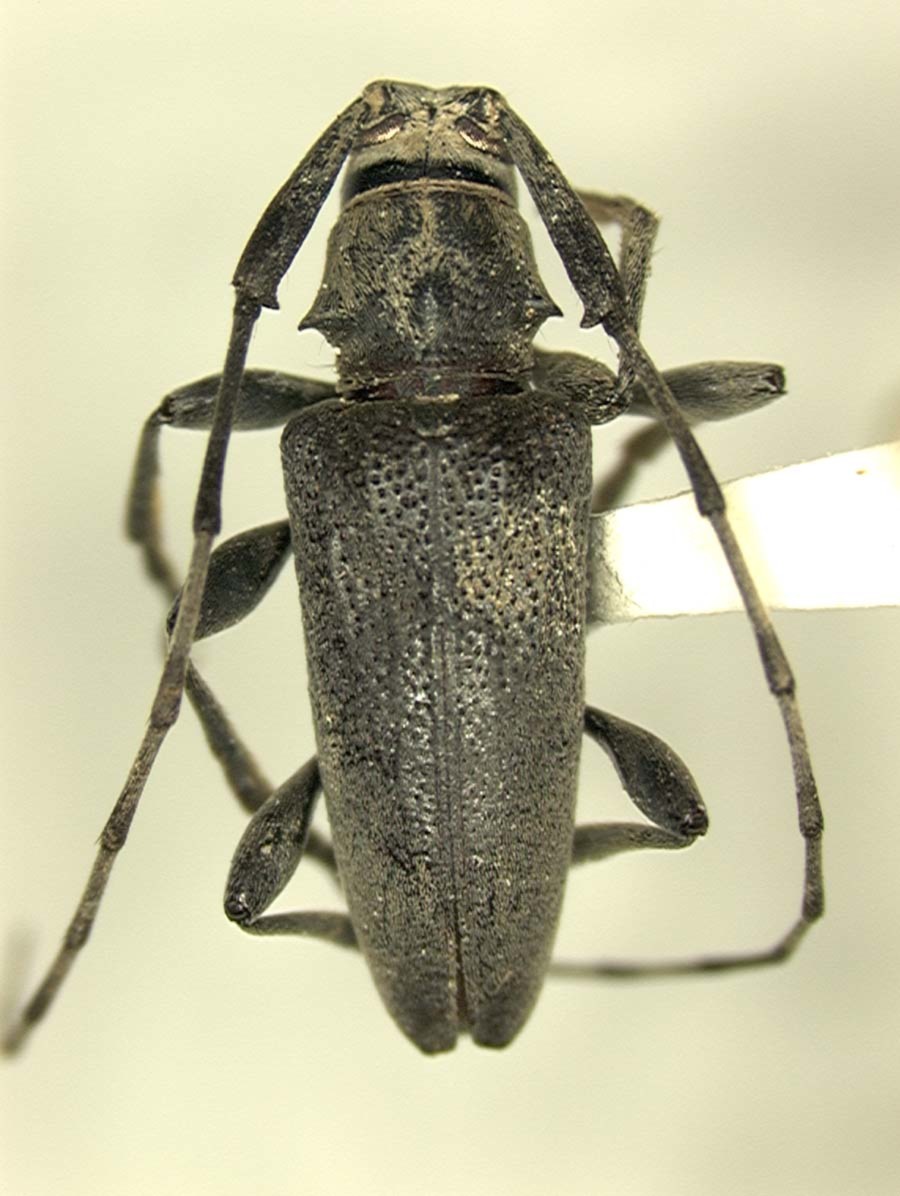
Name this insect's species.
Canidia giesberti
